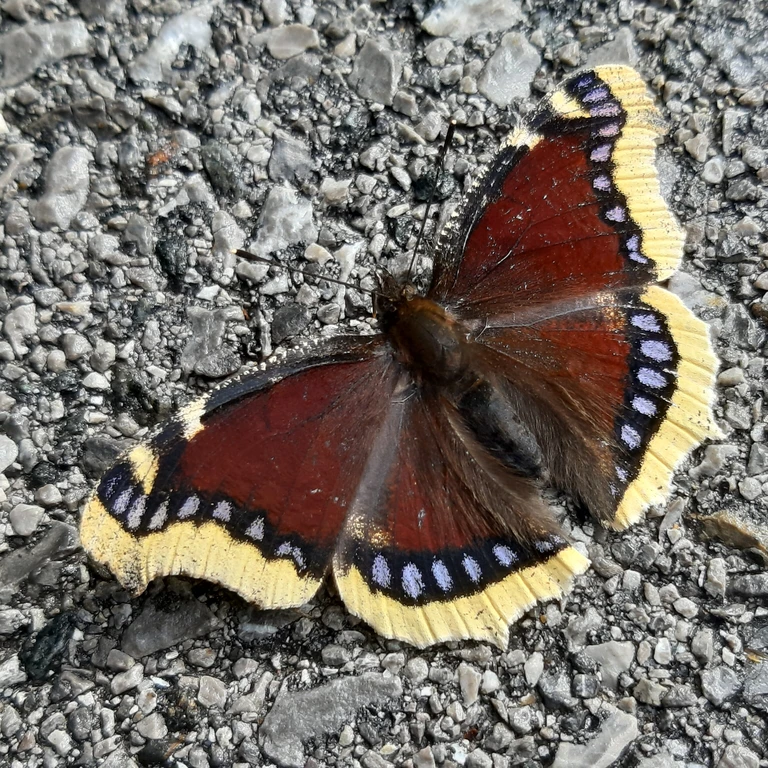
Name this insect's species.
Nymphalis antiopa
